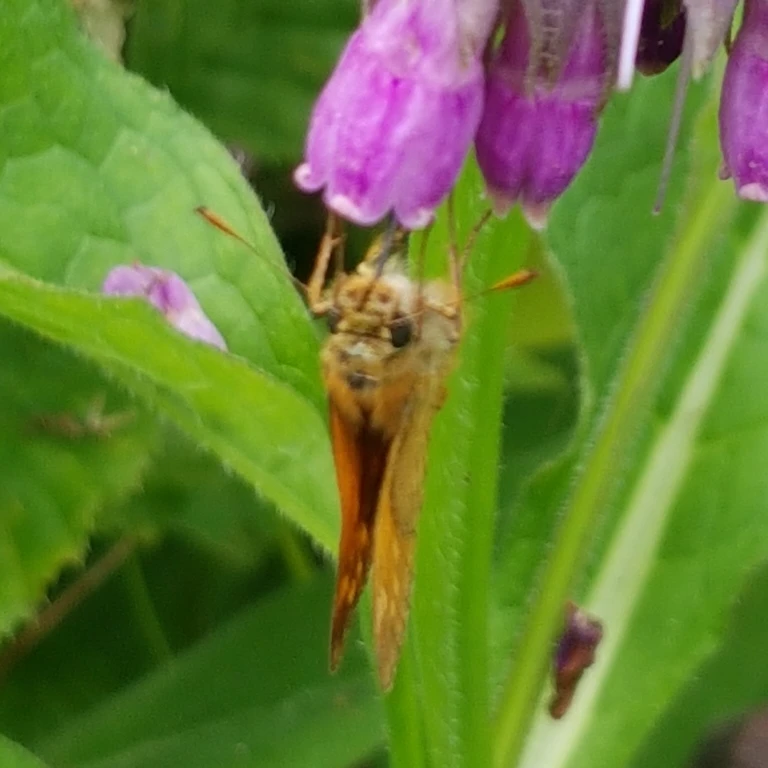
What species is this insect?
Ochlodes sylvanus (also Ochlodes venata)
